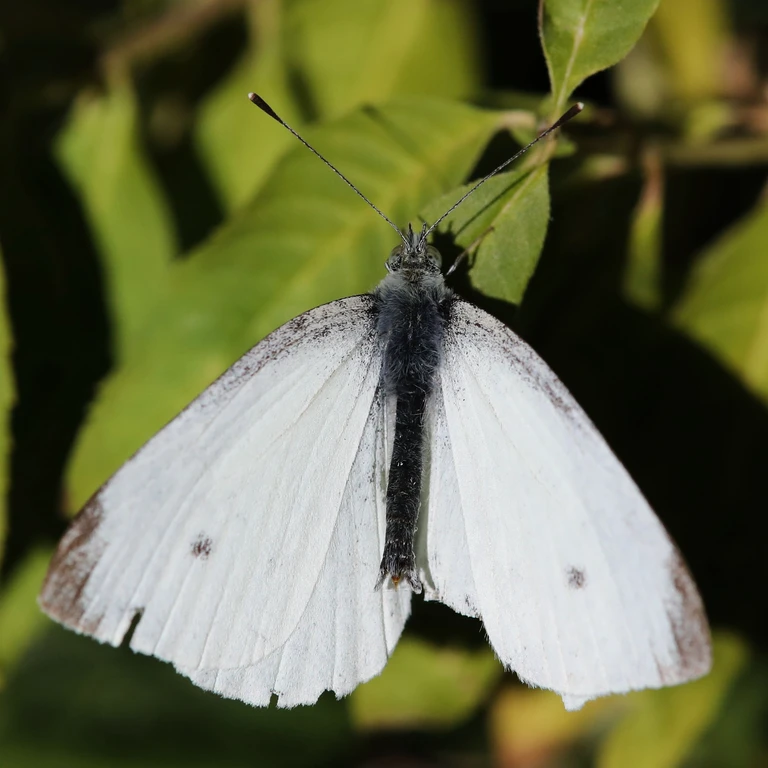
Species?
Pieris rapae
